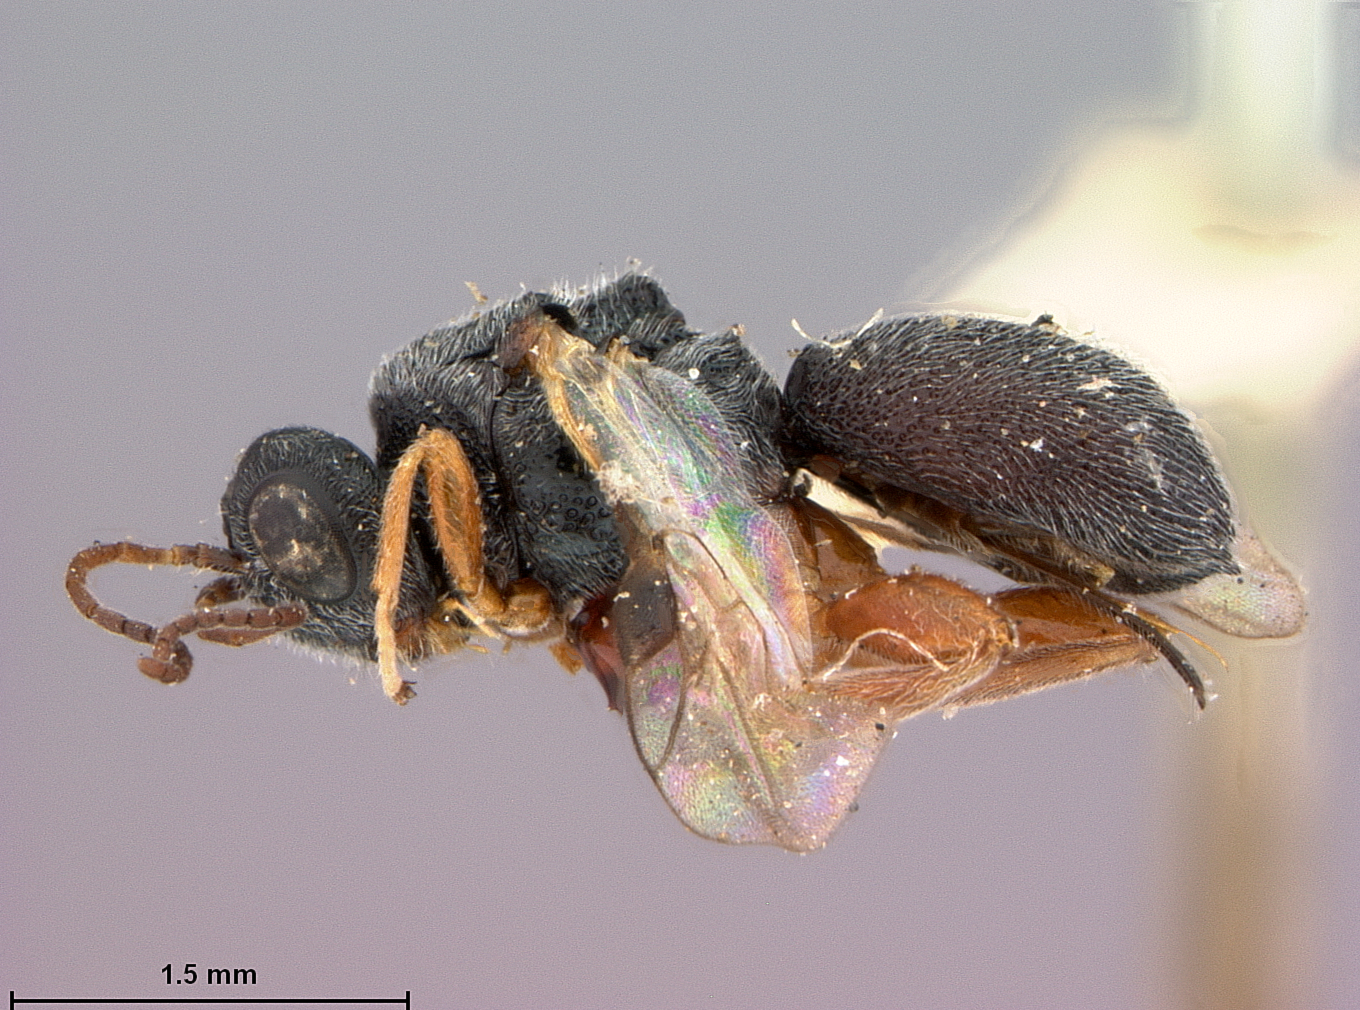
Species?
Urosigalphus bruchi
